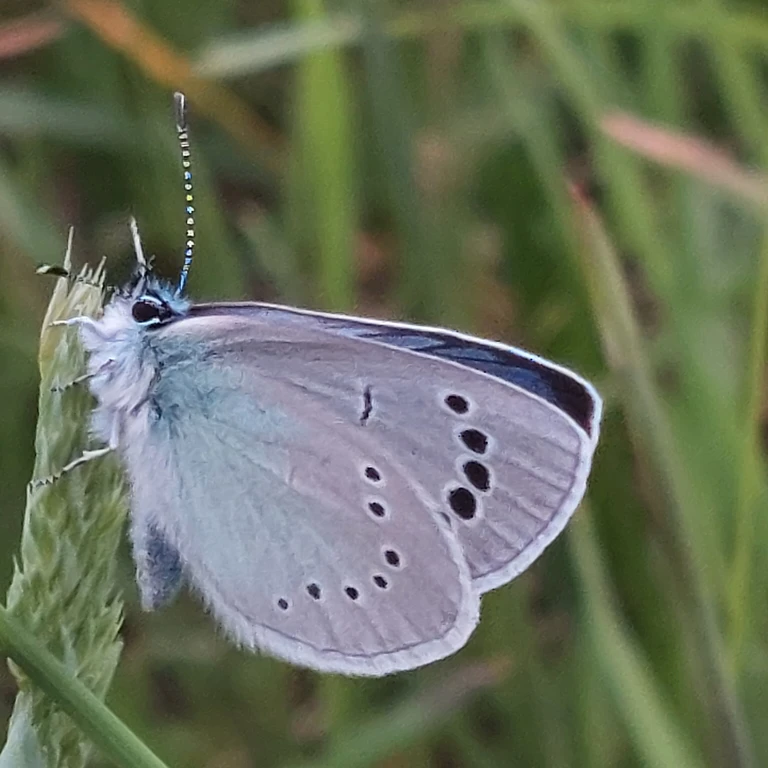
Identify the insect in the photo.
Glaucopsyche alexis
